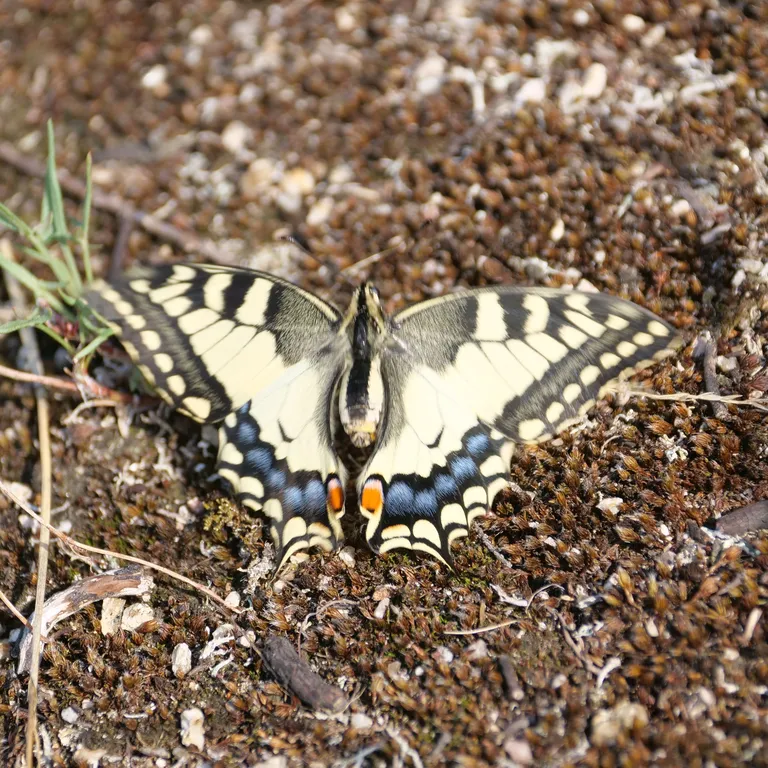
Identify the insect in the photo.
Papilio machaon
